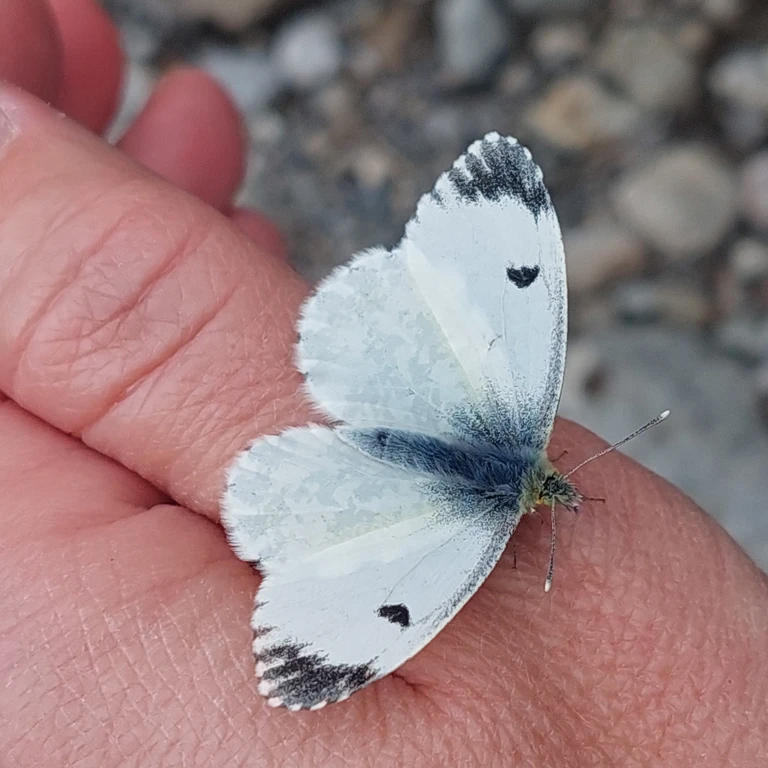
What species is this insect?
Anthocharis cardamines
